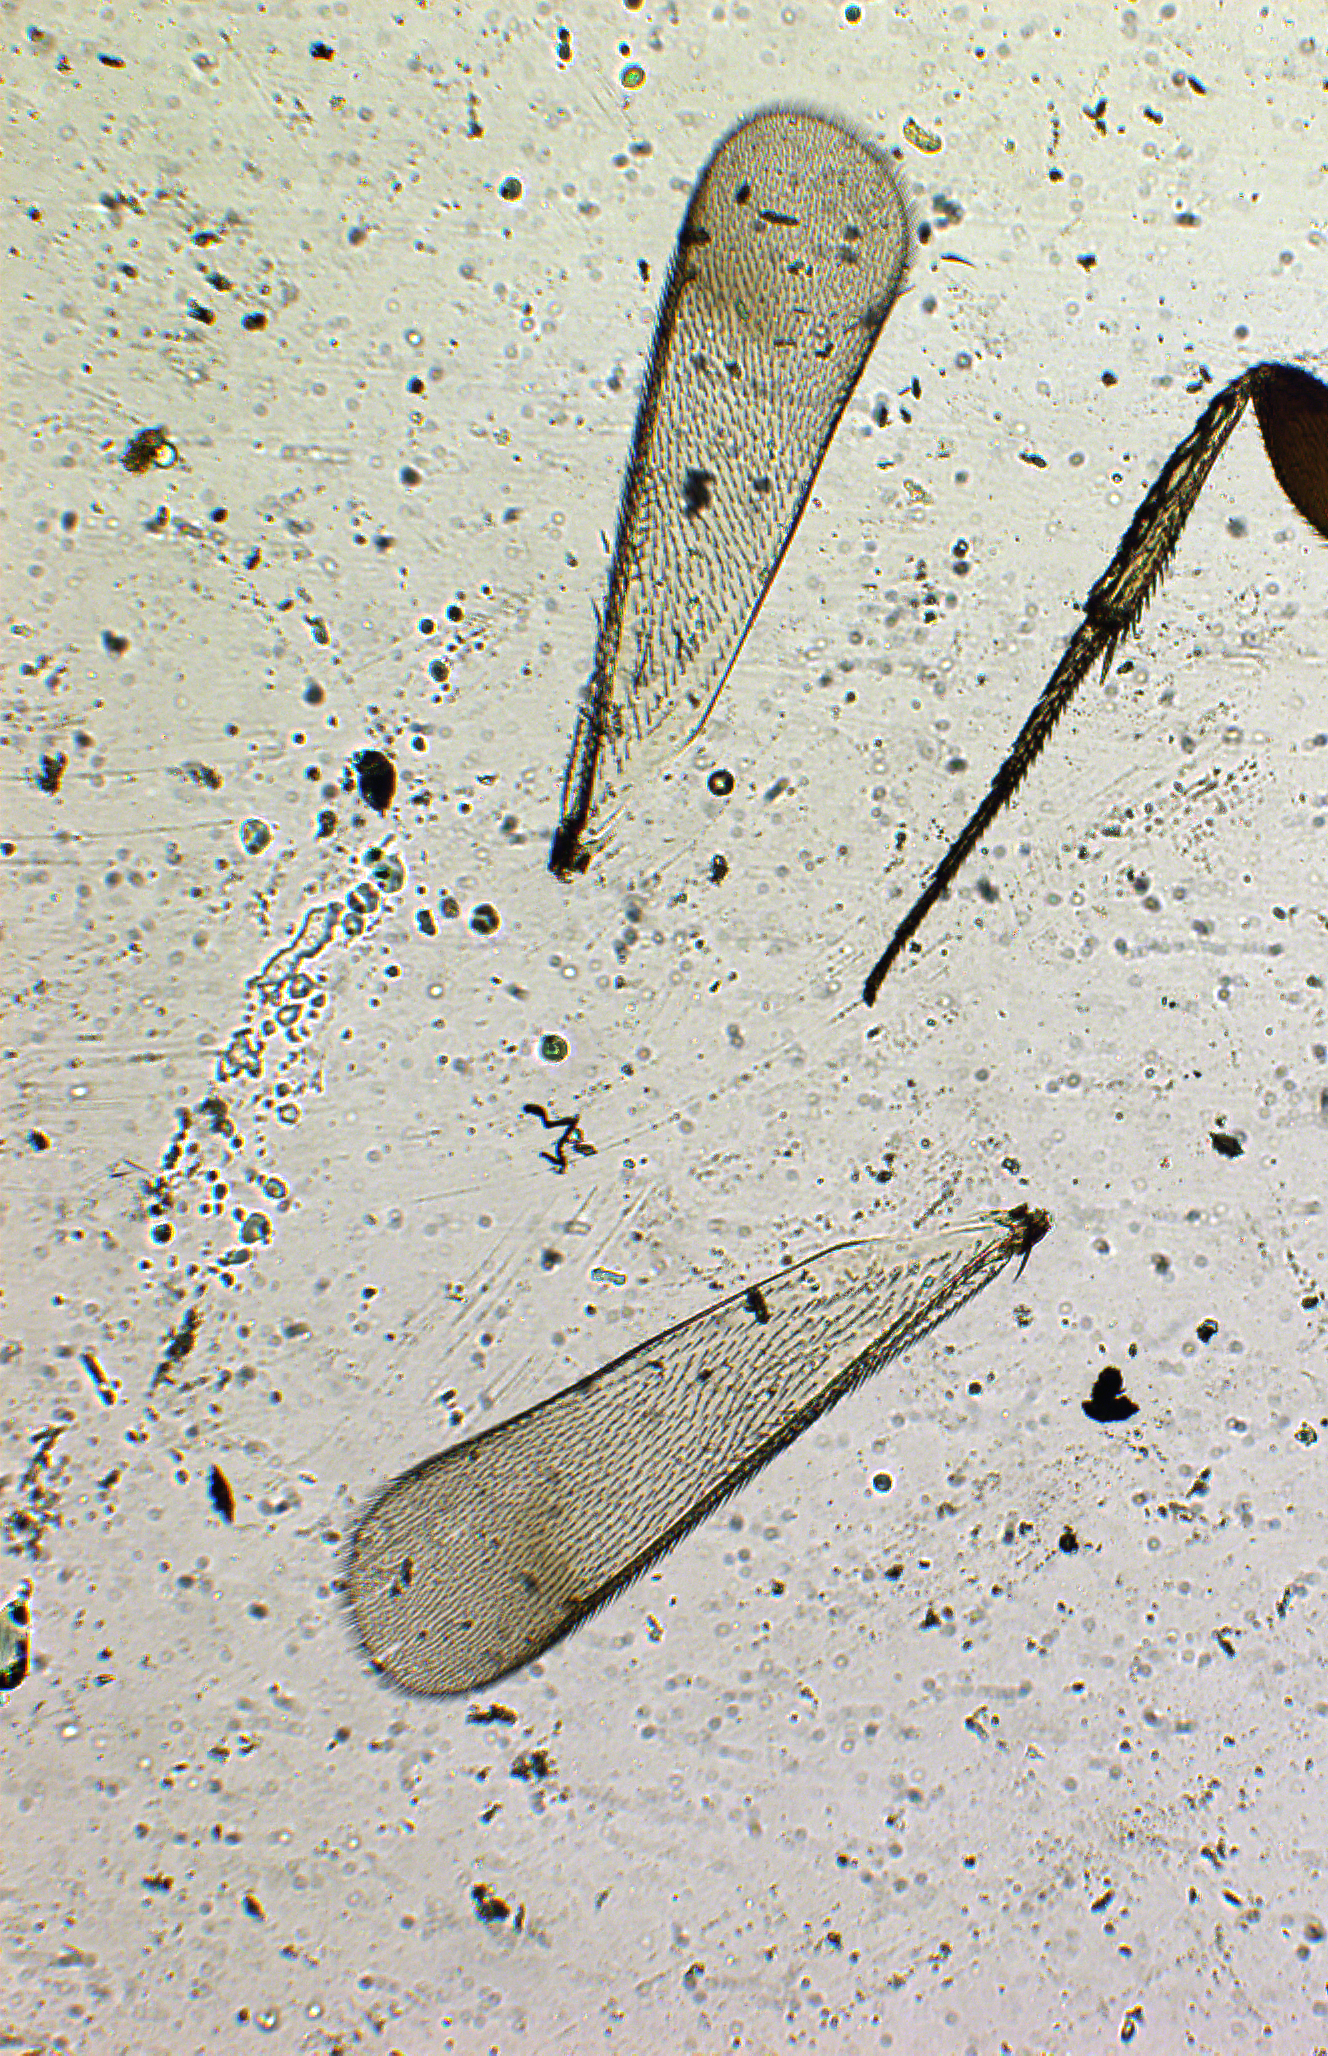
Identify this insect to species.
Elasmus krishnagiriensis
